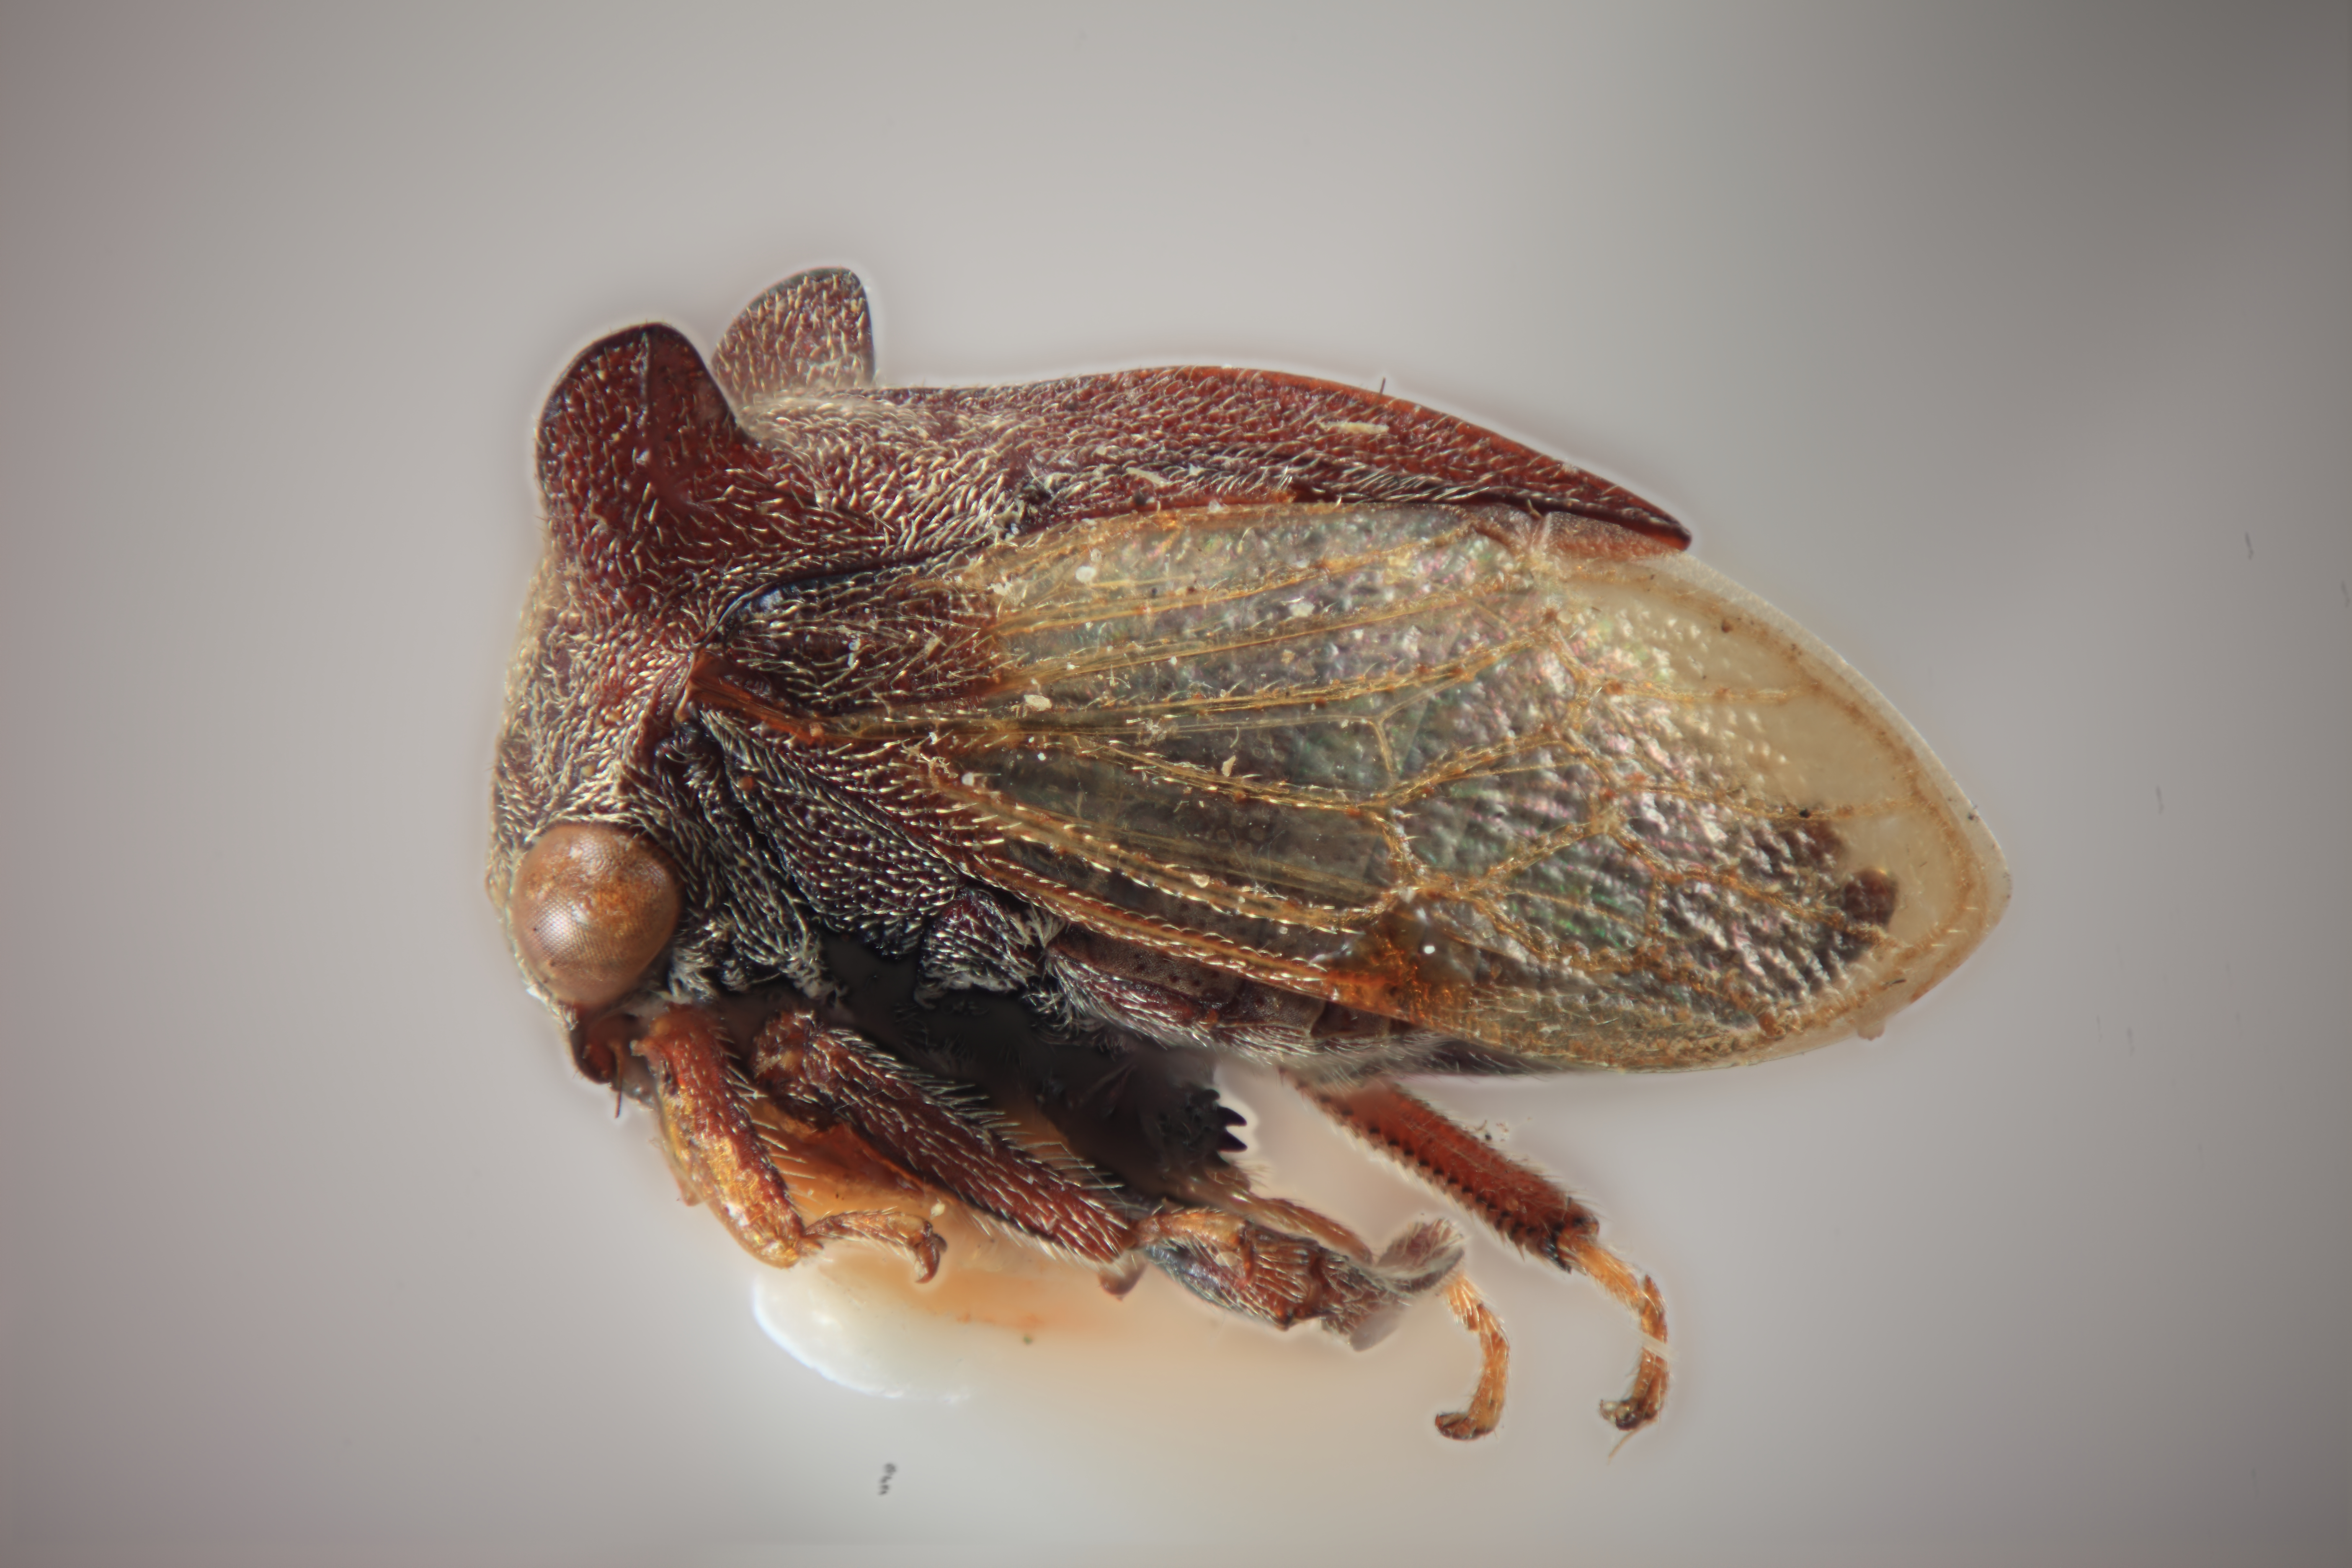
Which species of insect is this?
Tricentrus altidorsus
